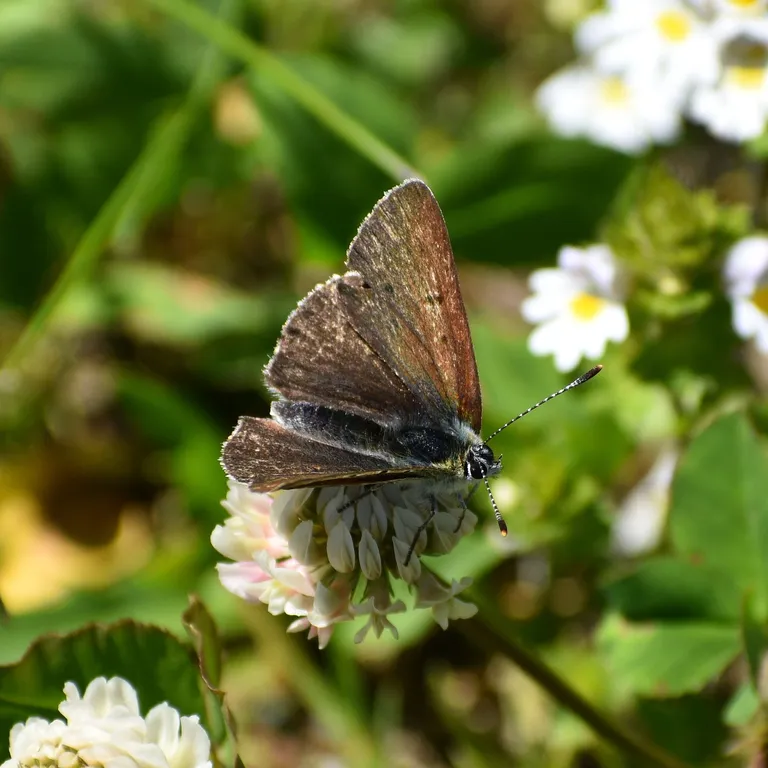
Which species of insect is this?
Lycaena tityrus (also Loweia tityrus)
